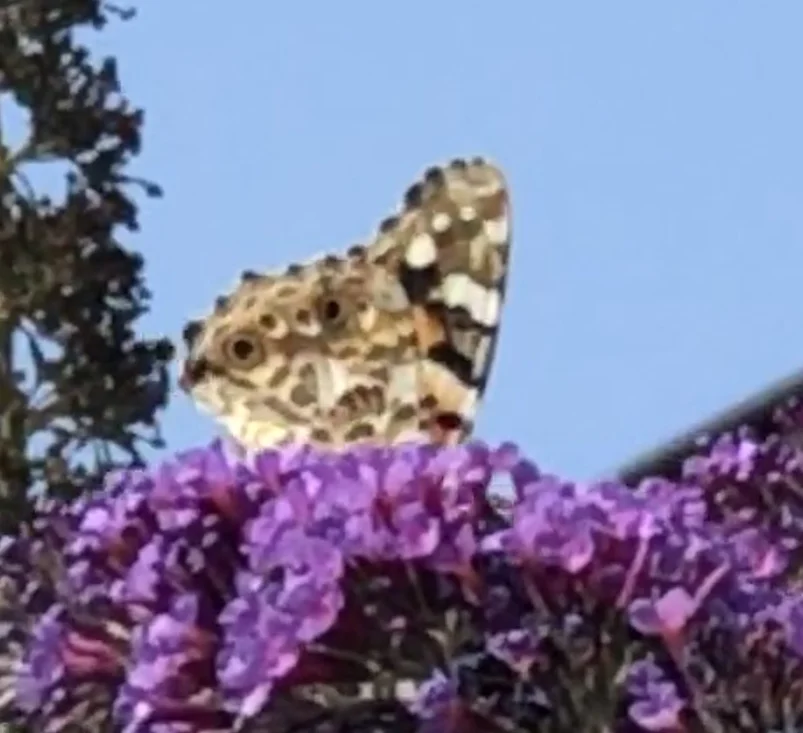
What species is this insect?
Vanessa cardui
